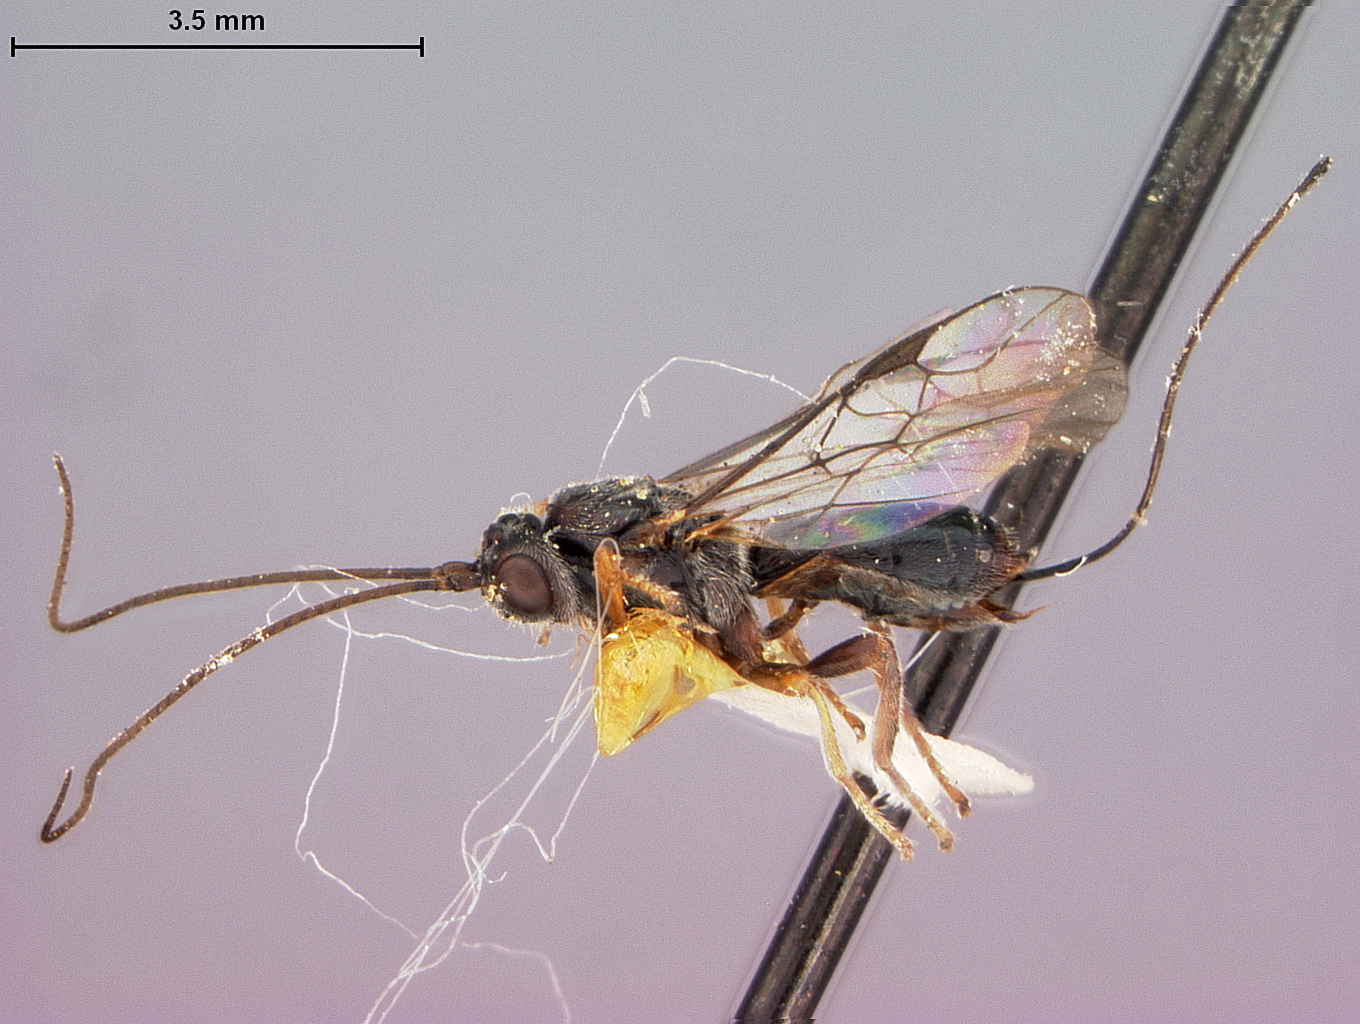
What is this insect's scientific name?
Opius skinneri
